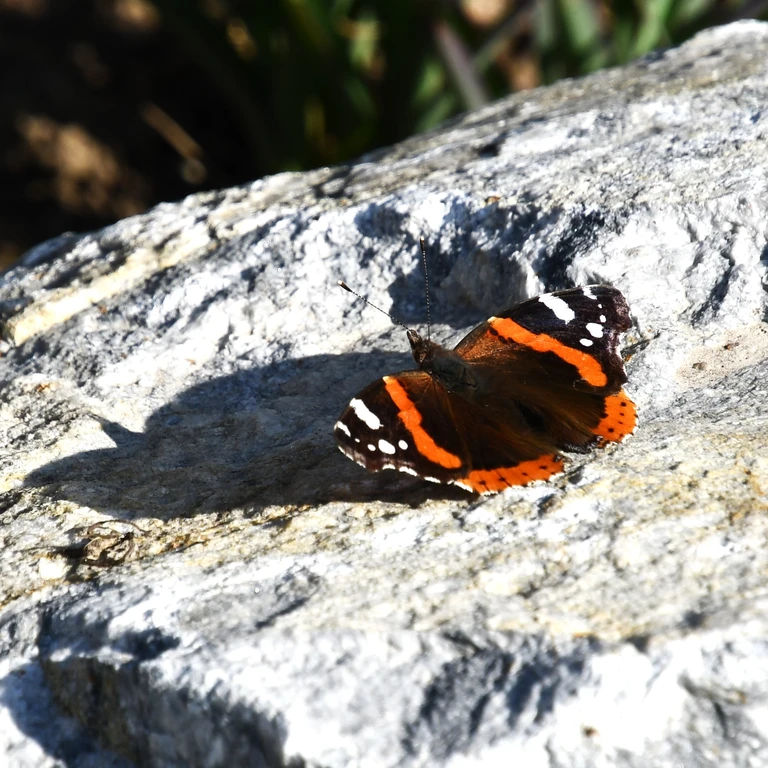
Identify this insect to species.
Vanessa atalanta
